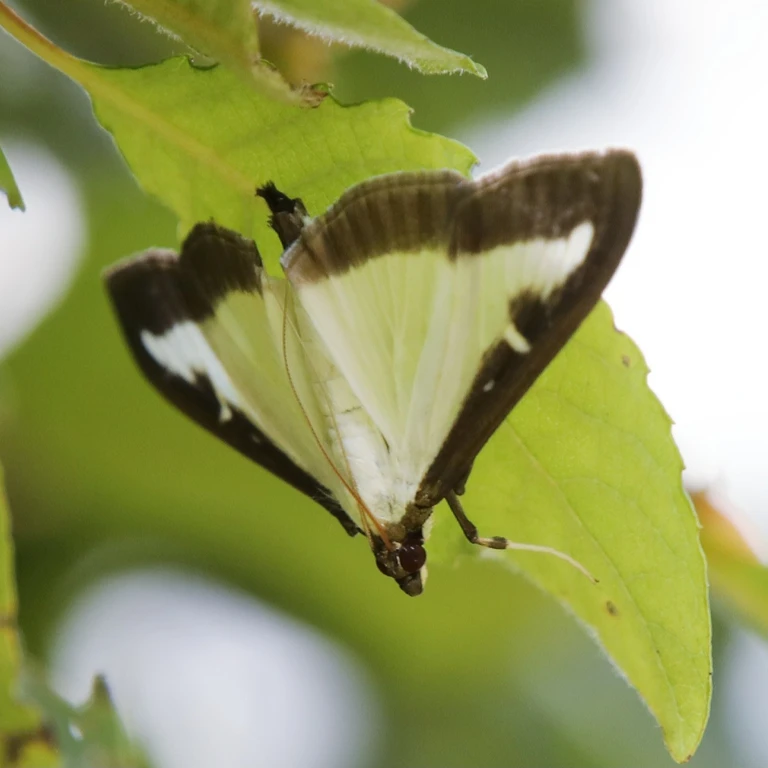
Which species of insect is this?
Cydalima perspectalis
